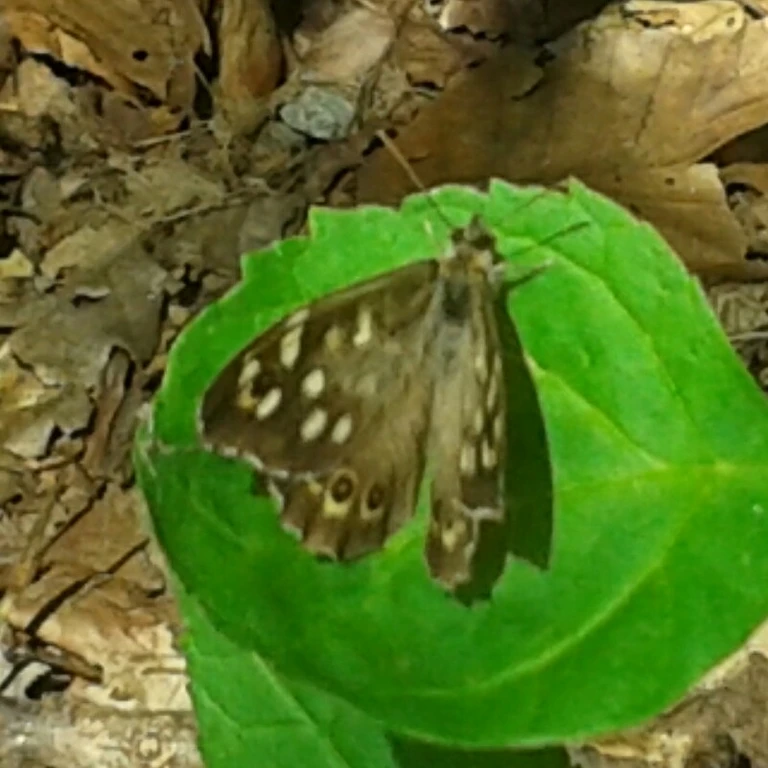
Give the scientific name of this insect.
Pararge aegeria
